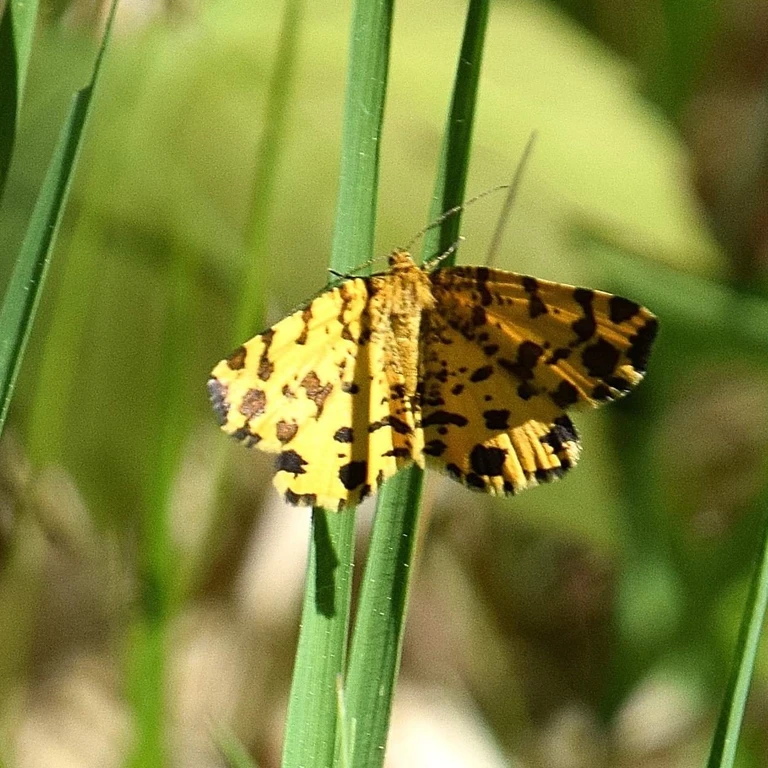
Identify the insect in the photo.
Pseudopanthera macularia
